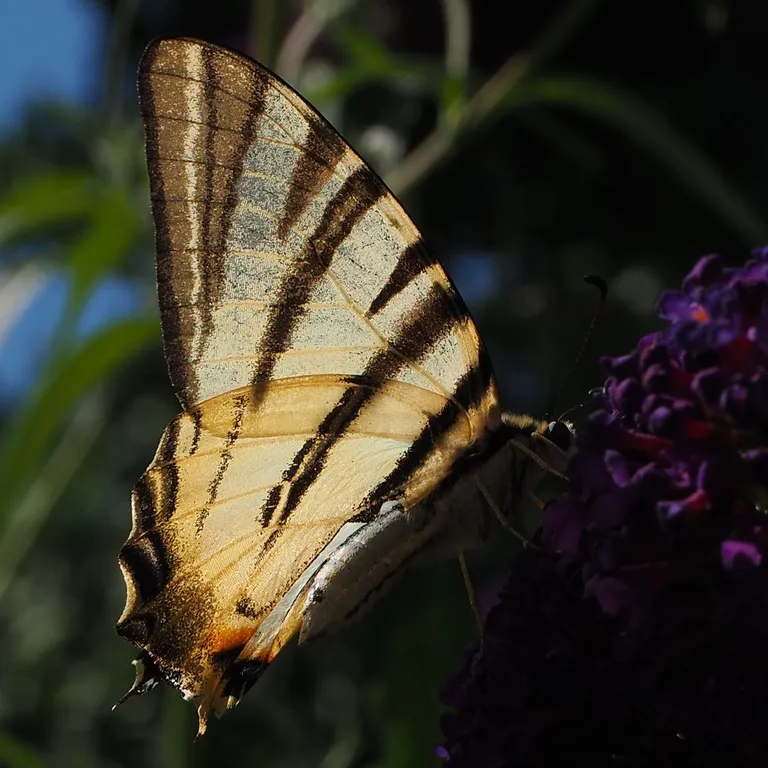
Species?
Iphiclides podalirius
